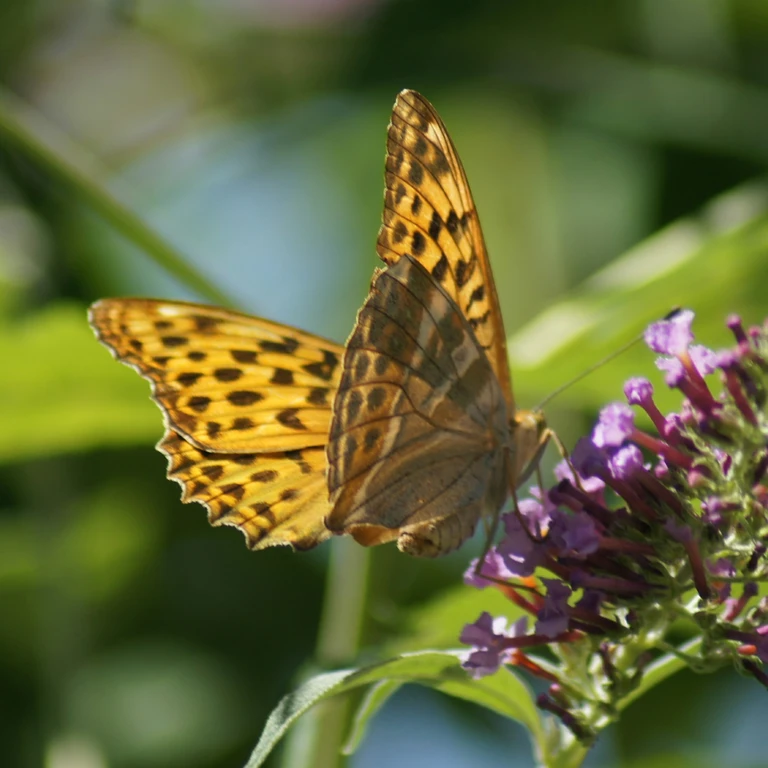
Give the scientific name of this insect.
Argynnis paphia
